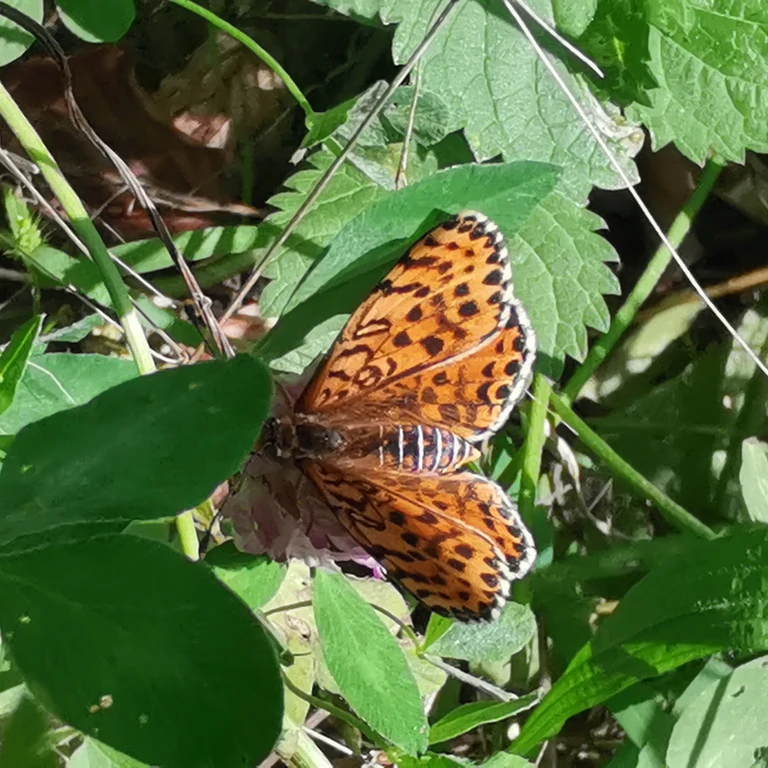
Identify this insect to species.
Melitaea didyma
